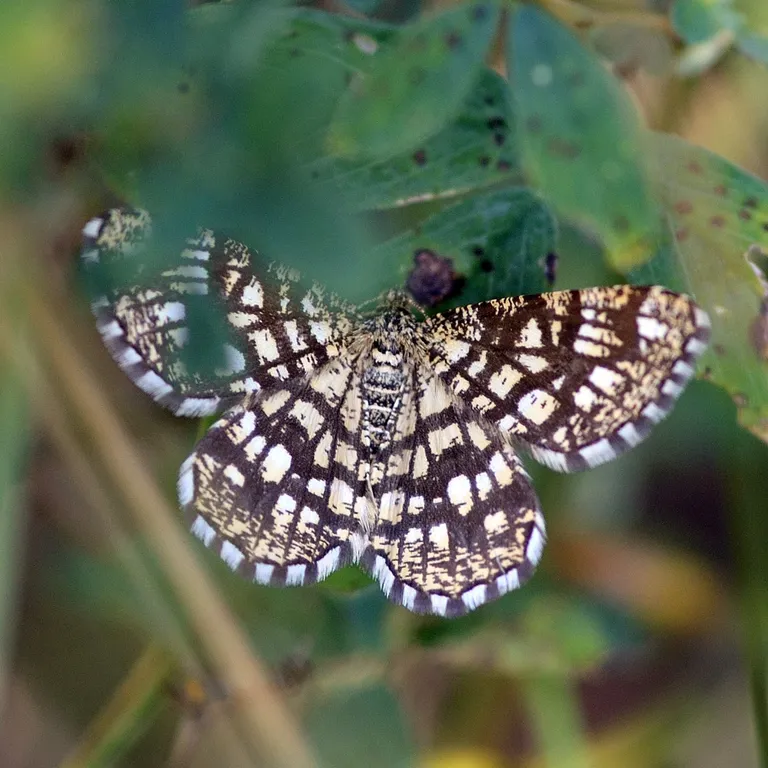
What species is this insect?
Chiasmia clathrata
